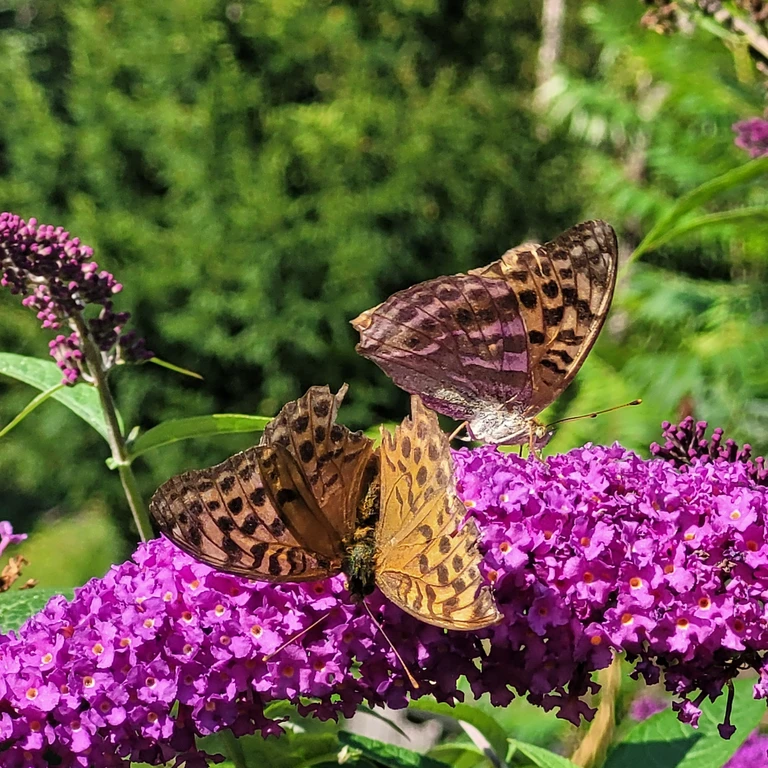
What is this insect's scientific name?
Argynnis paphia
